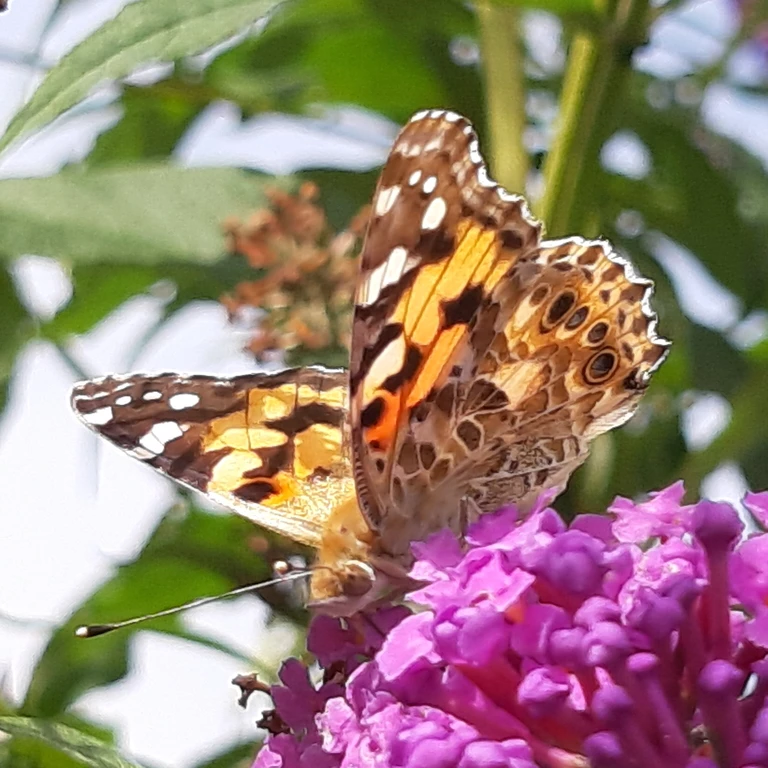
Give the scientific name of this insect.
Vanessa cardui
